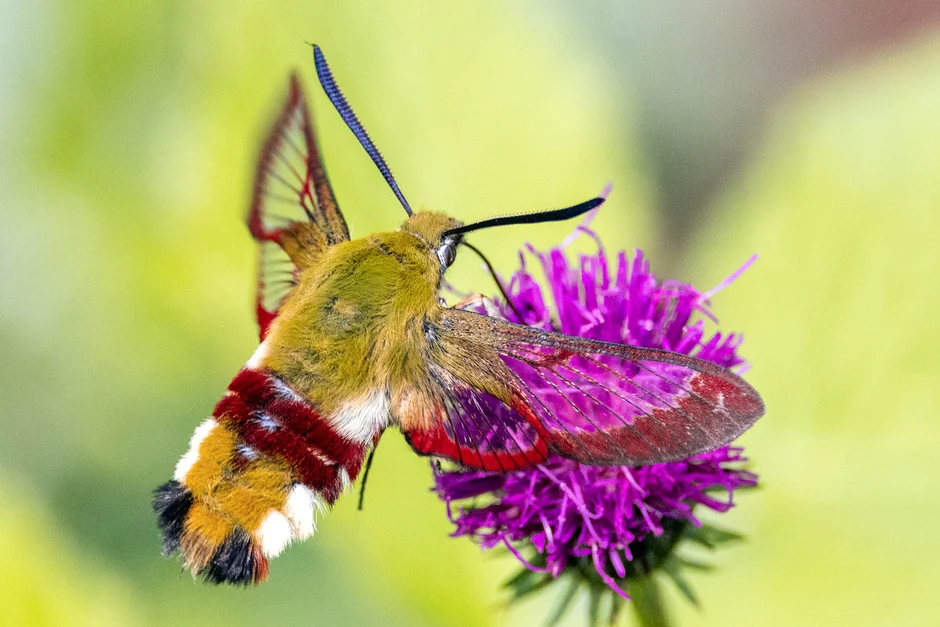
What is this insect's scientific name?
Hemaris fuciformis
